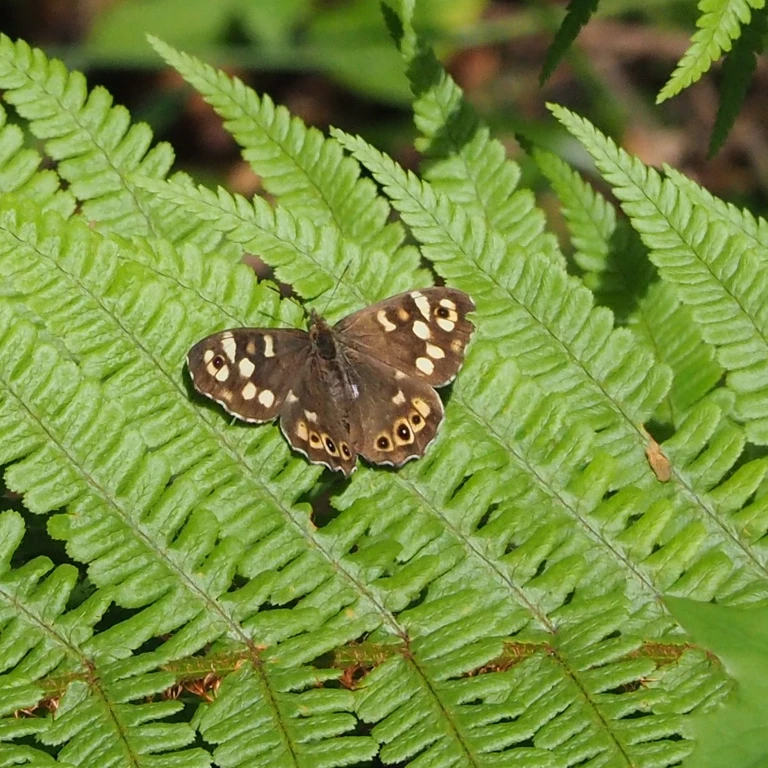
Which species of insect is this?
Pararge aegeria
